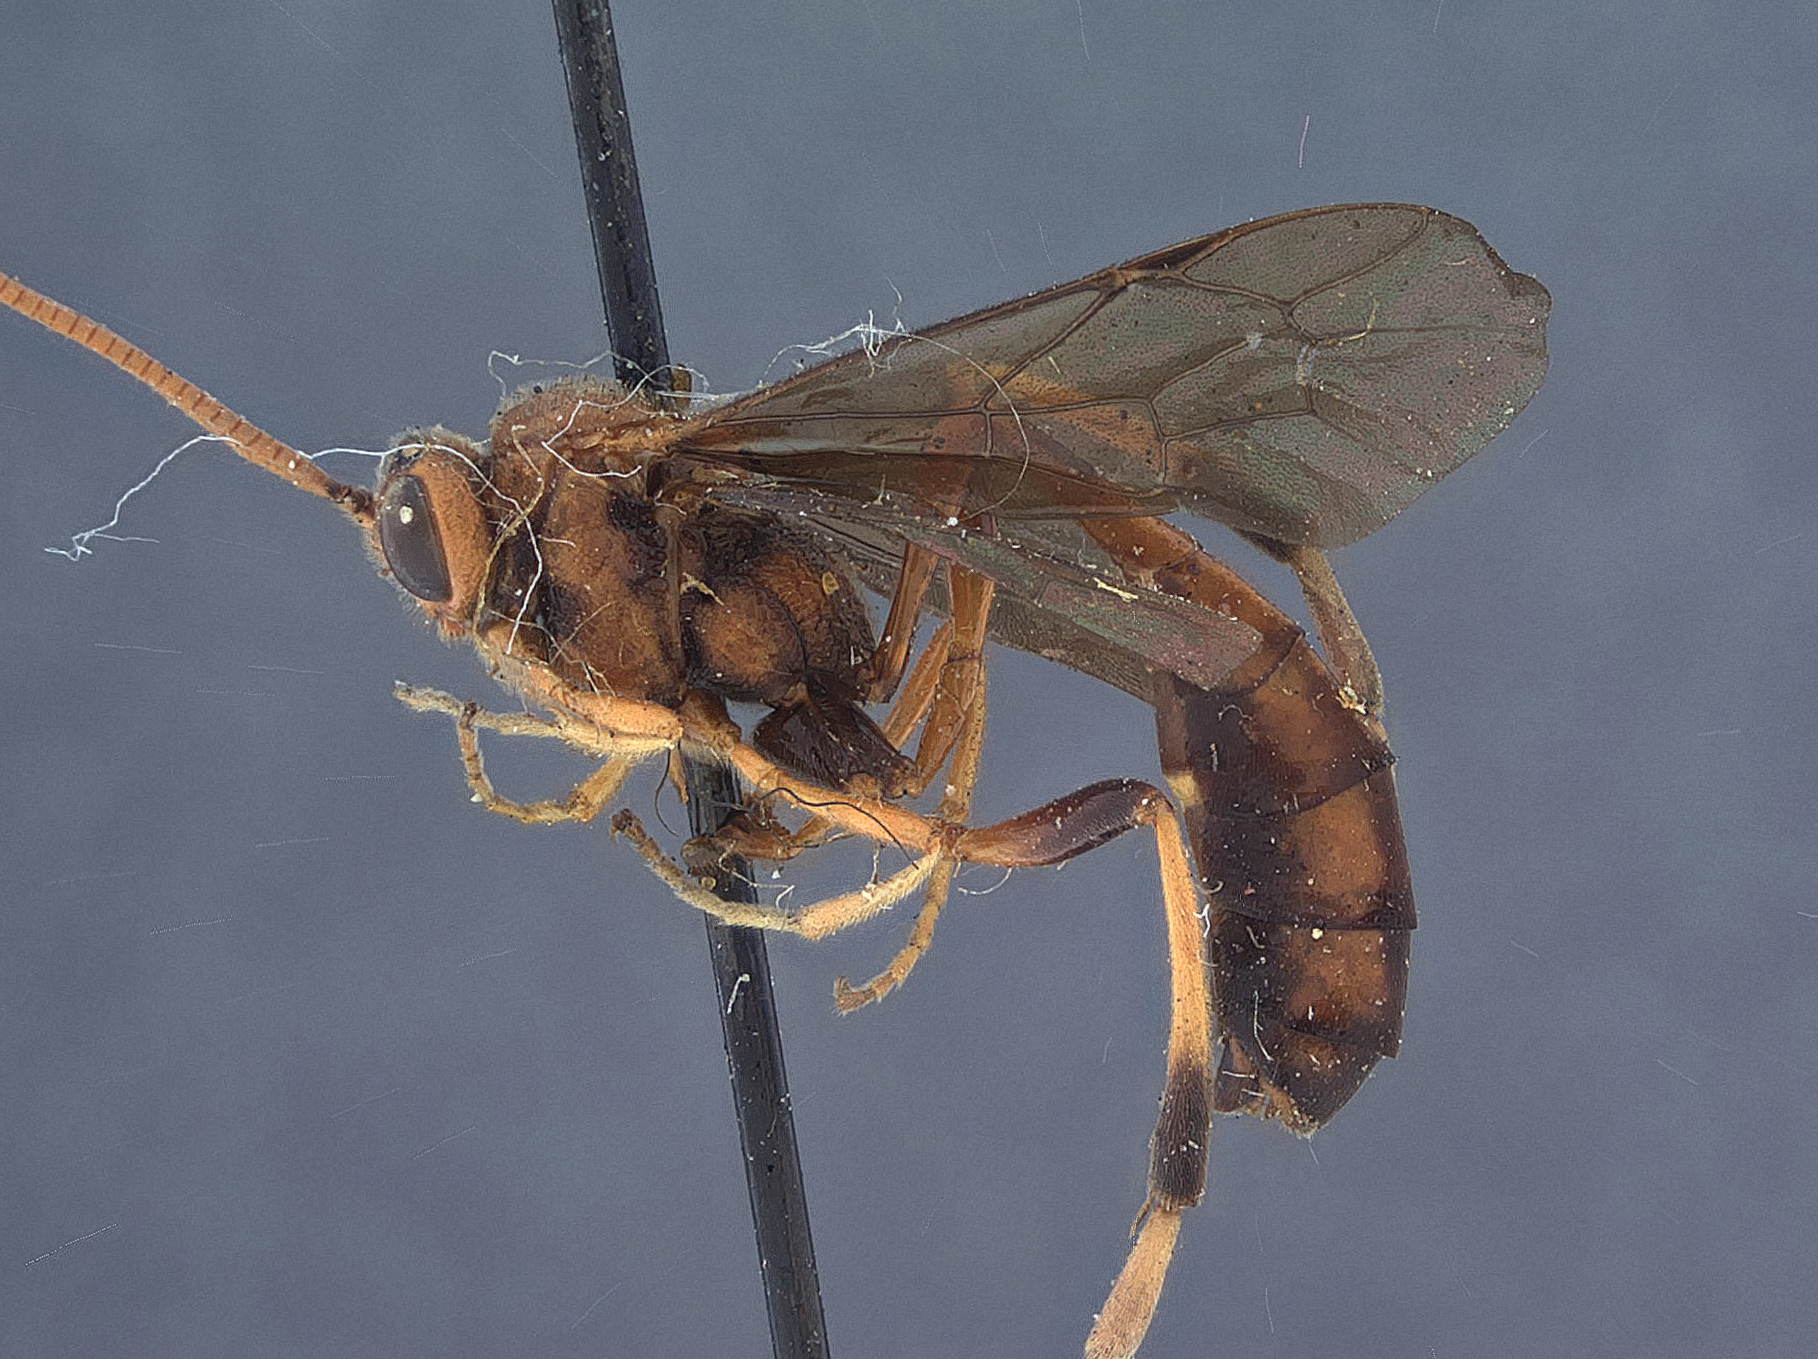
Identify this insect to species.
Therion waccagum
